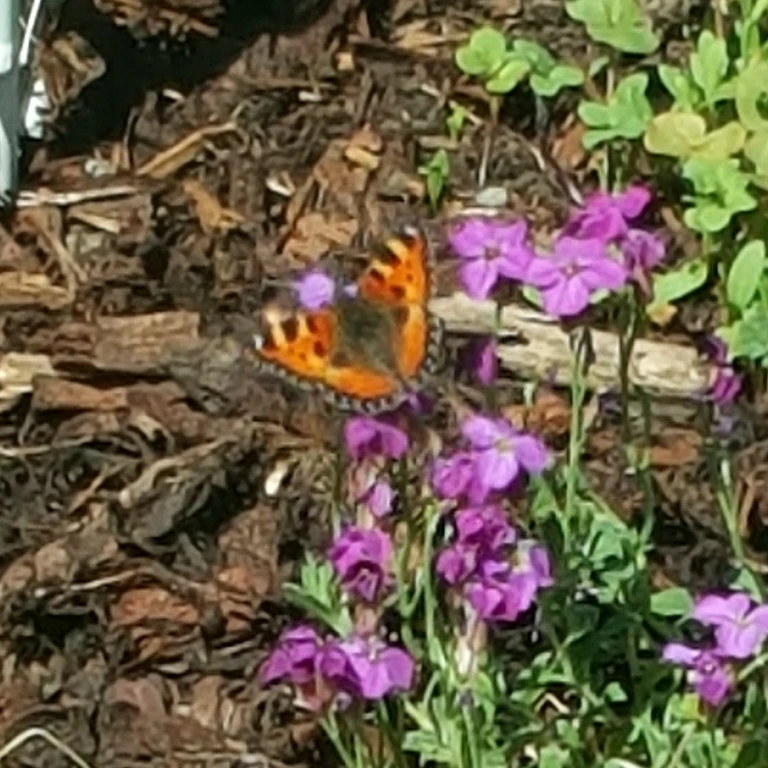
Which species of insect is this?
Aglais urticae
